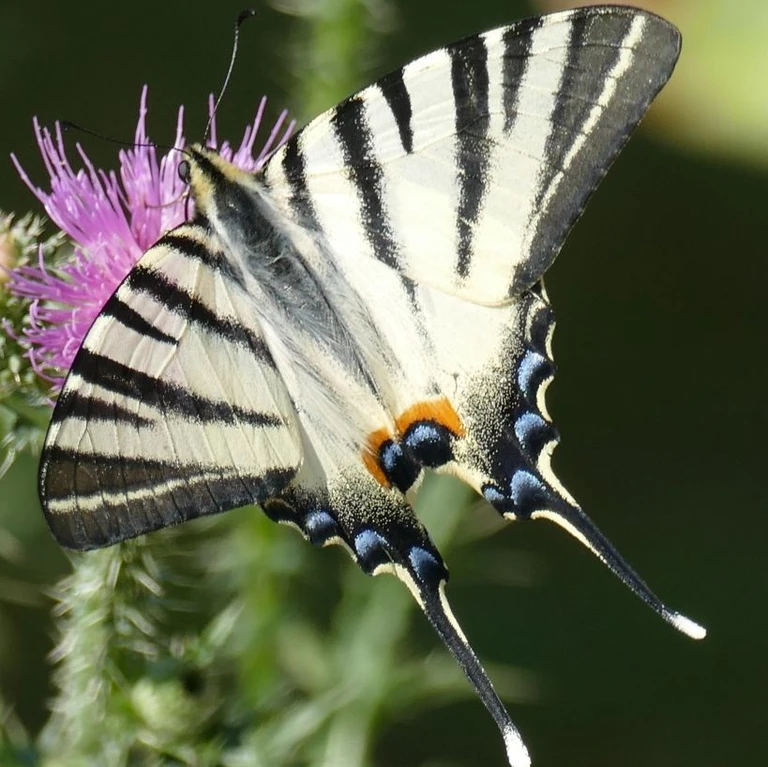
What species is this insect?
Iphiclides podalirius
